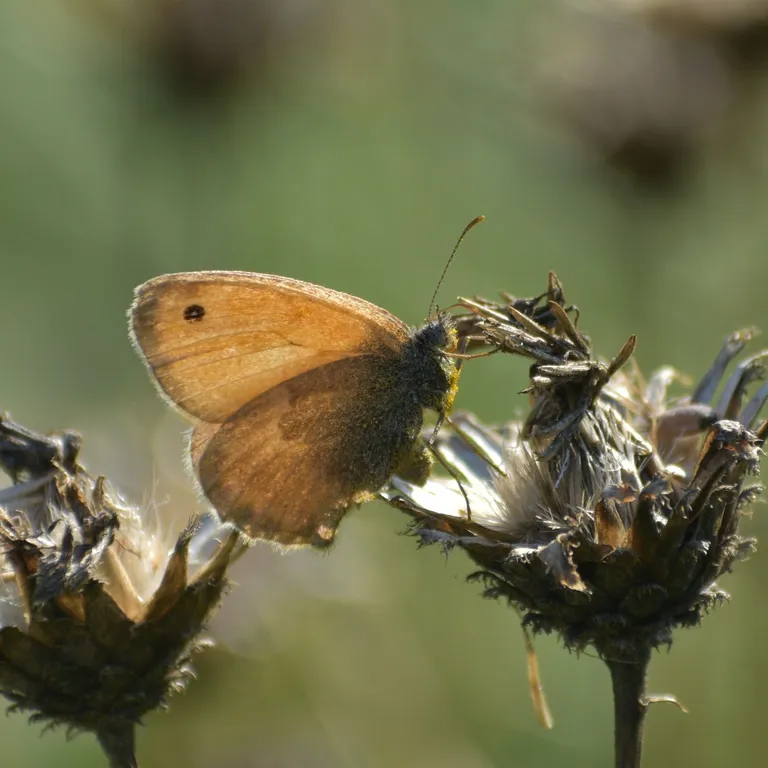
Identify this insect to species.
Coenonympha pamphilus
